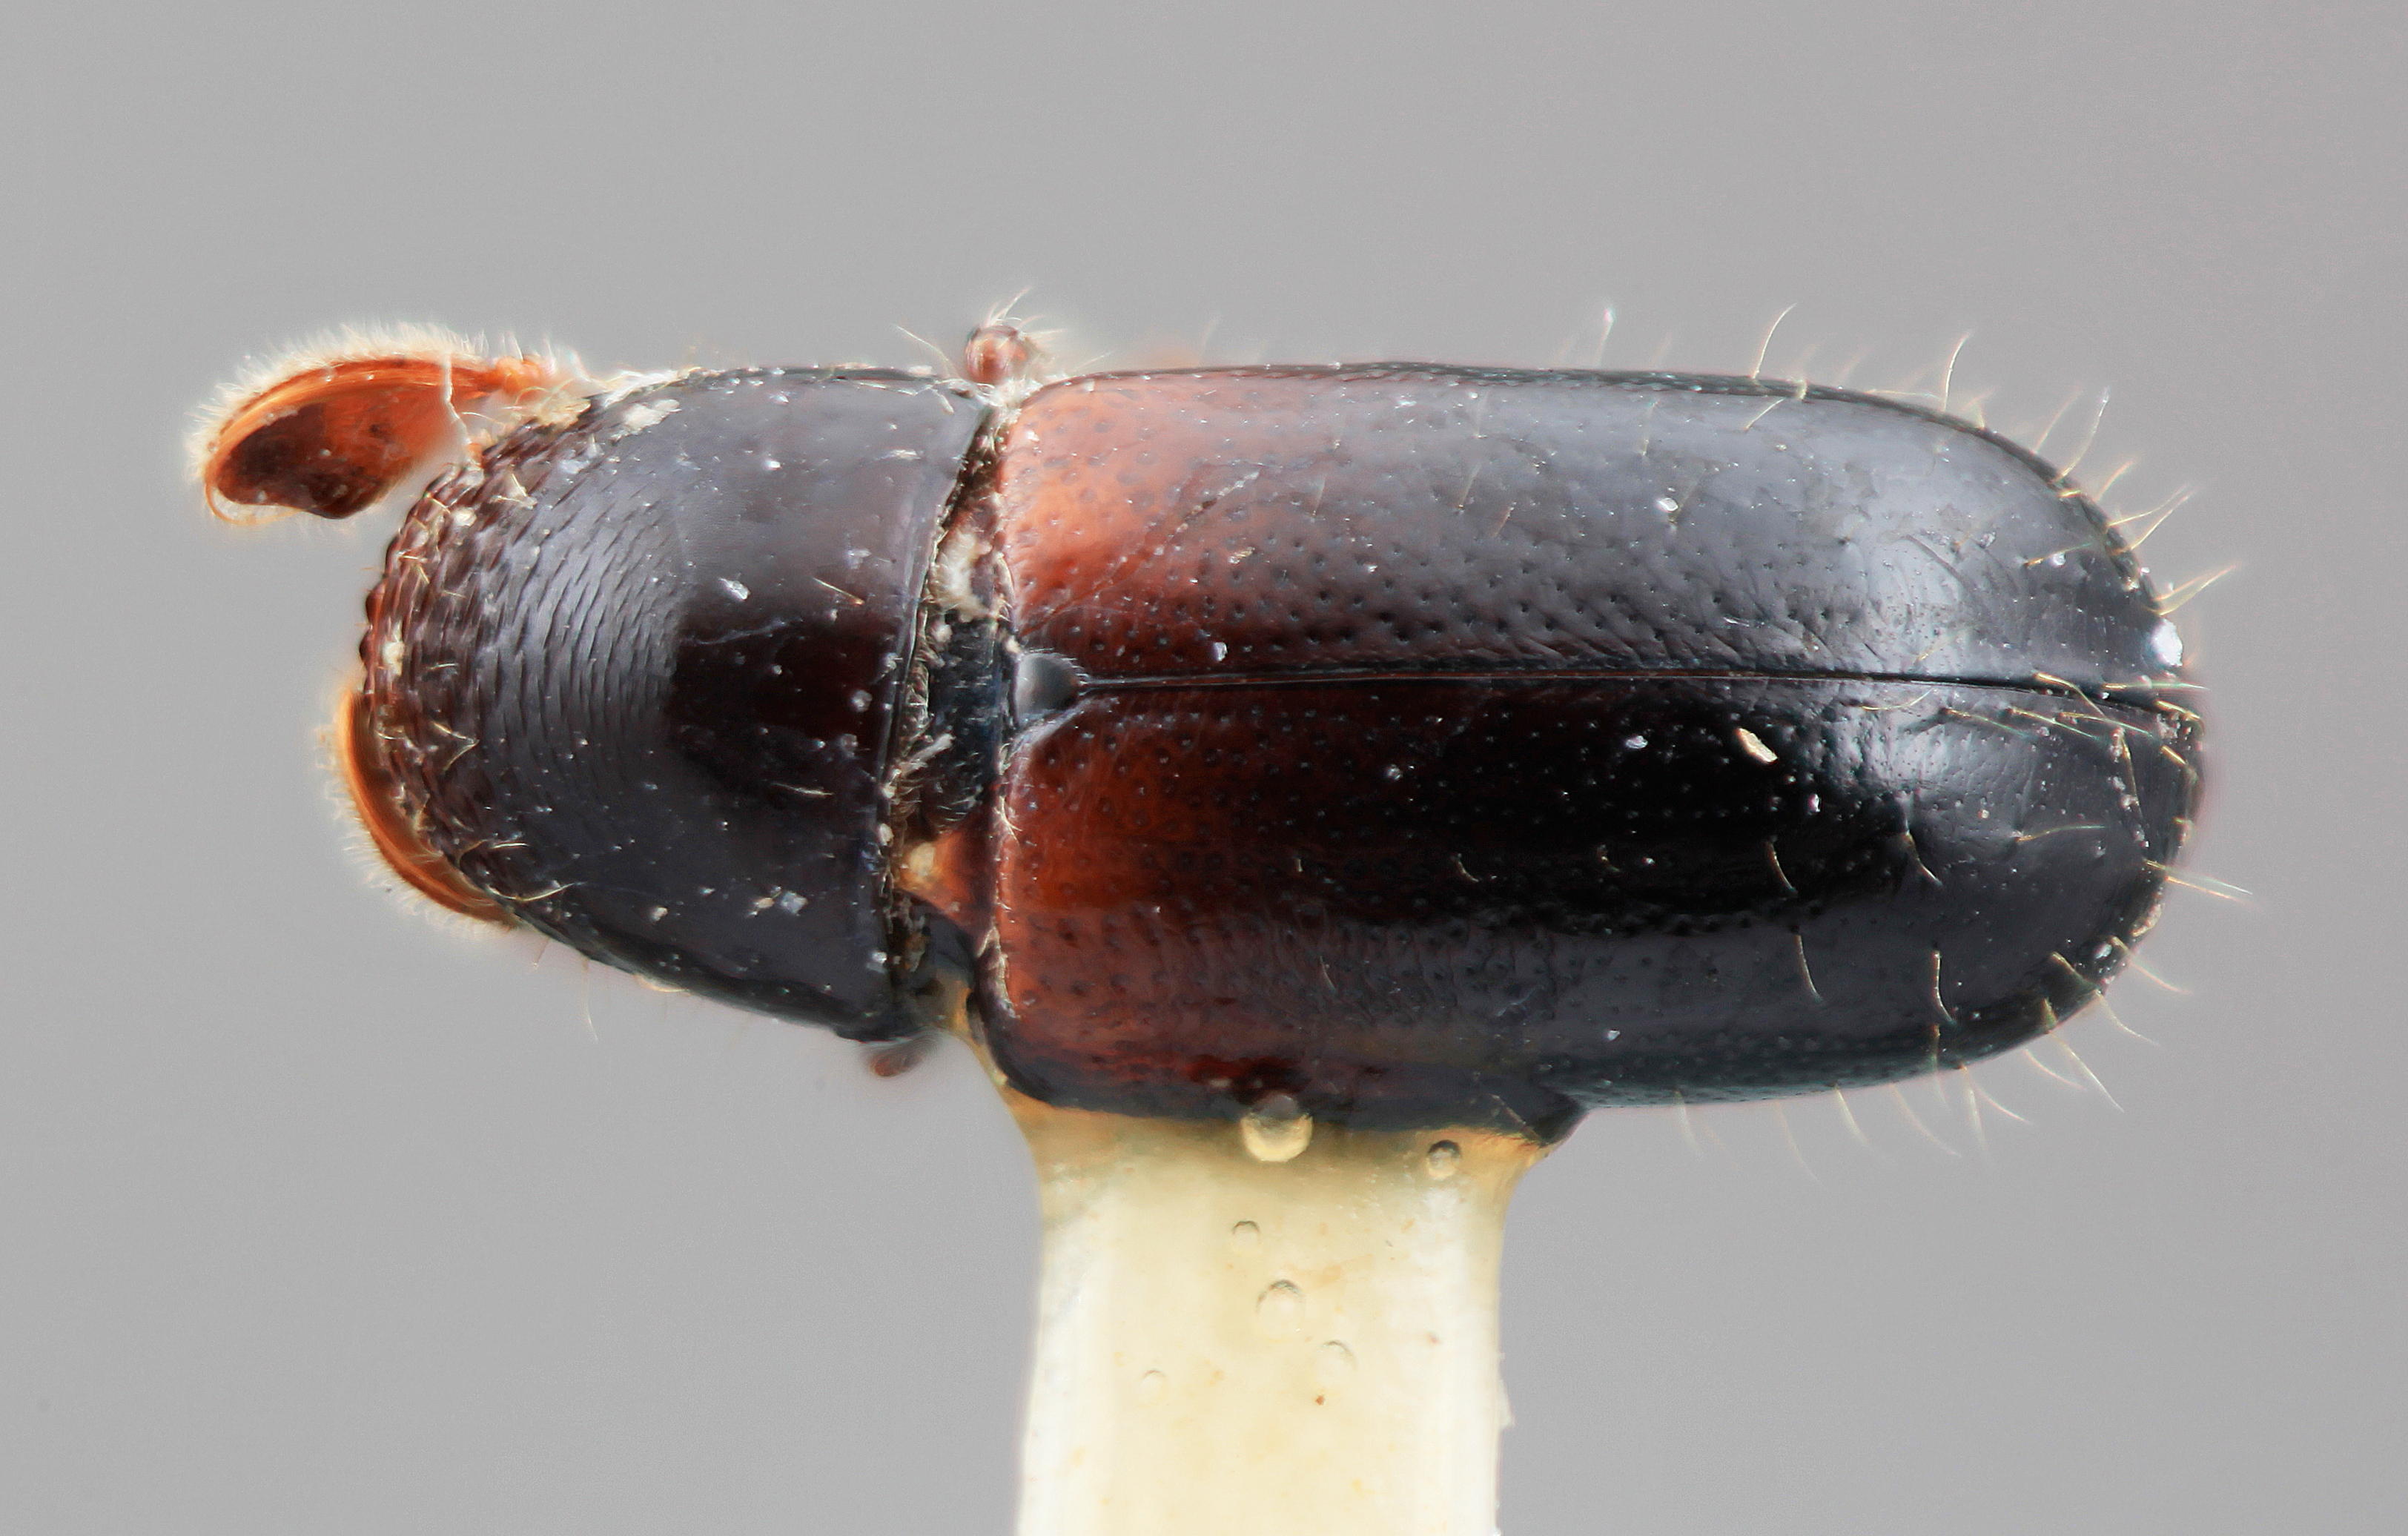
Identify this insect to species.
Corthylus simplex
